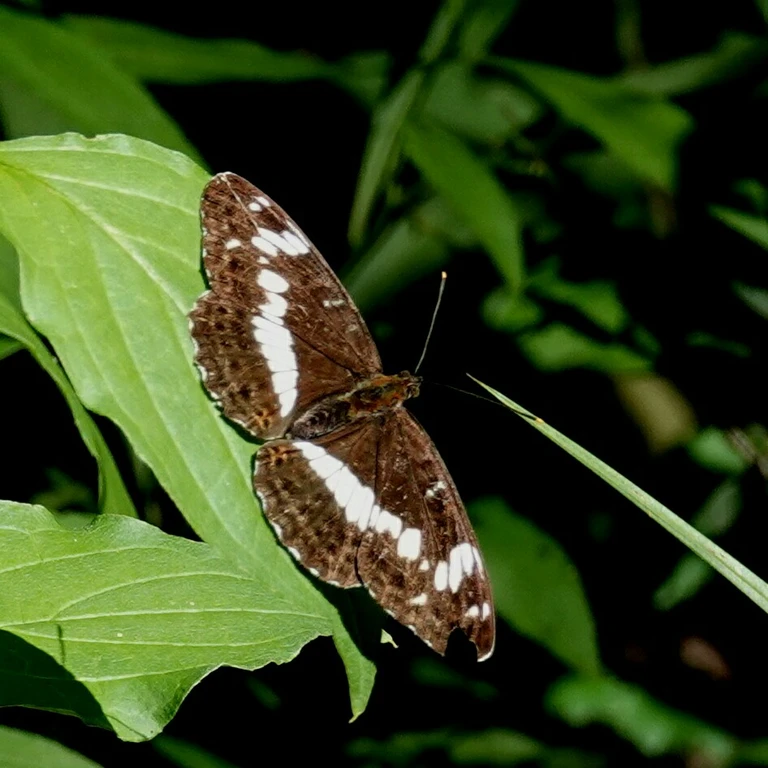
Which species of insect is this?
Limenitis camilla (also Ladoga camilla)
